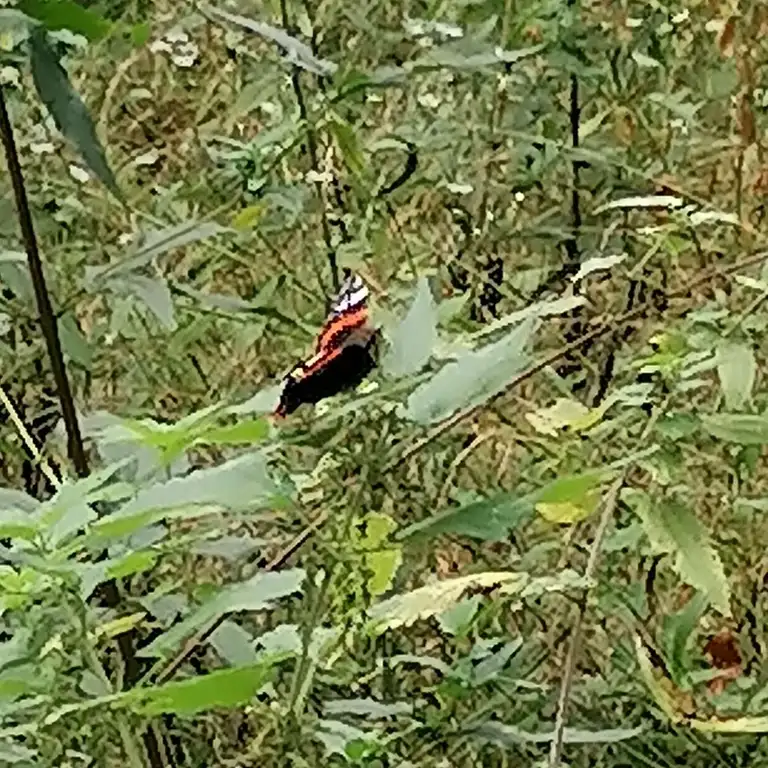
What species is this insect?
Vanessa atalanta
